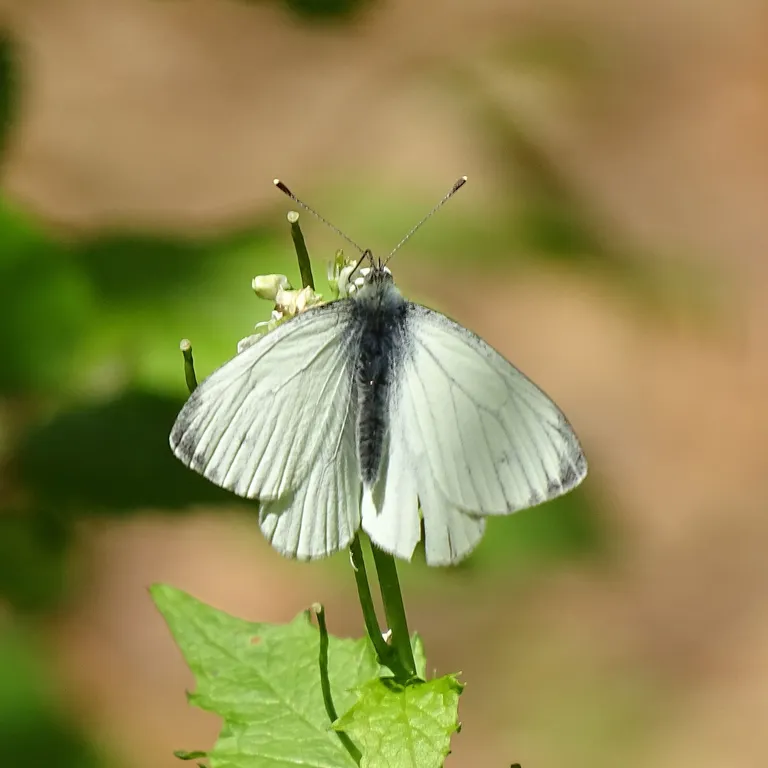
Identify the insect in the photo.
Pieris napi
